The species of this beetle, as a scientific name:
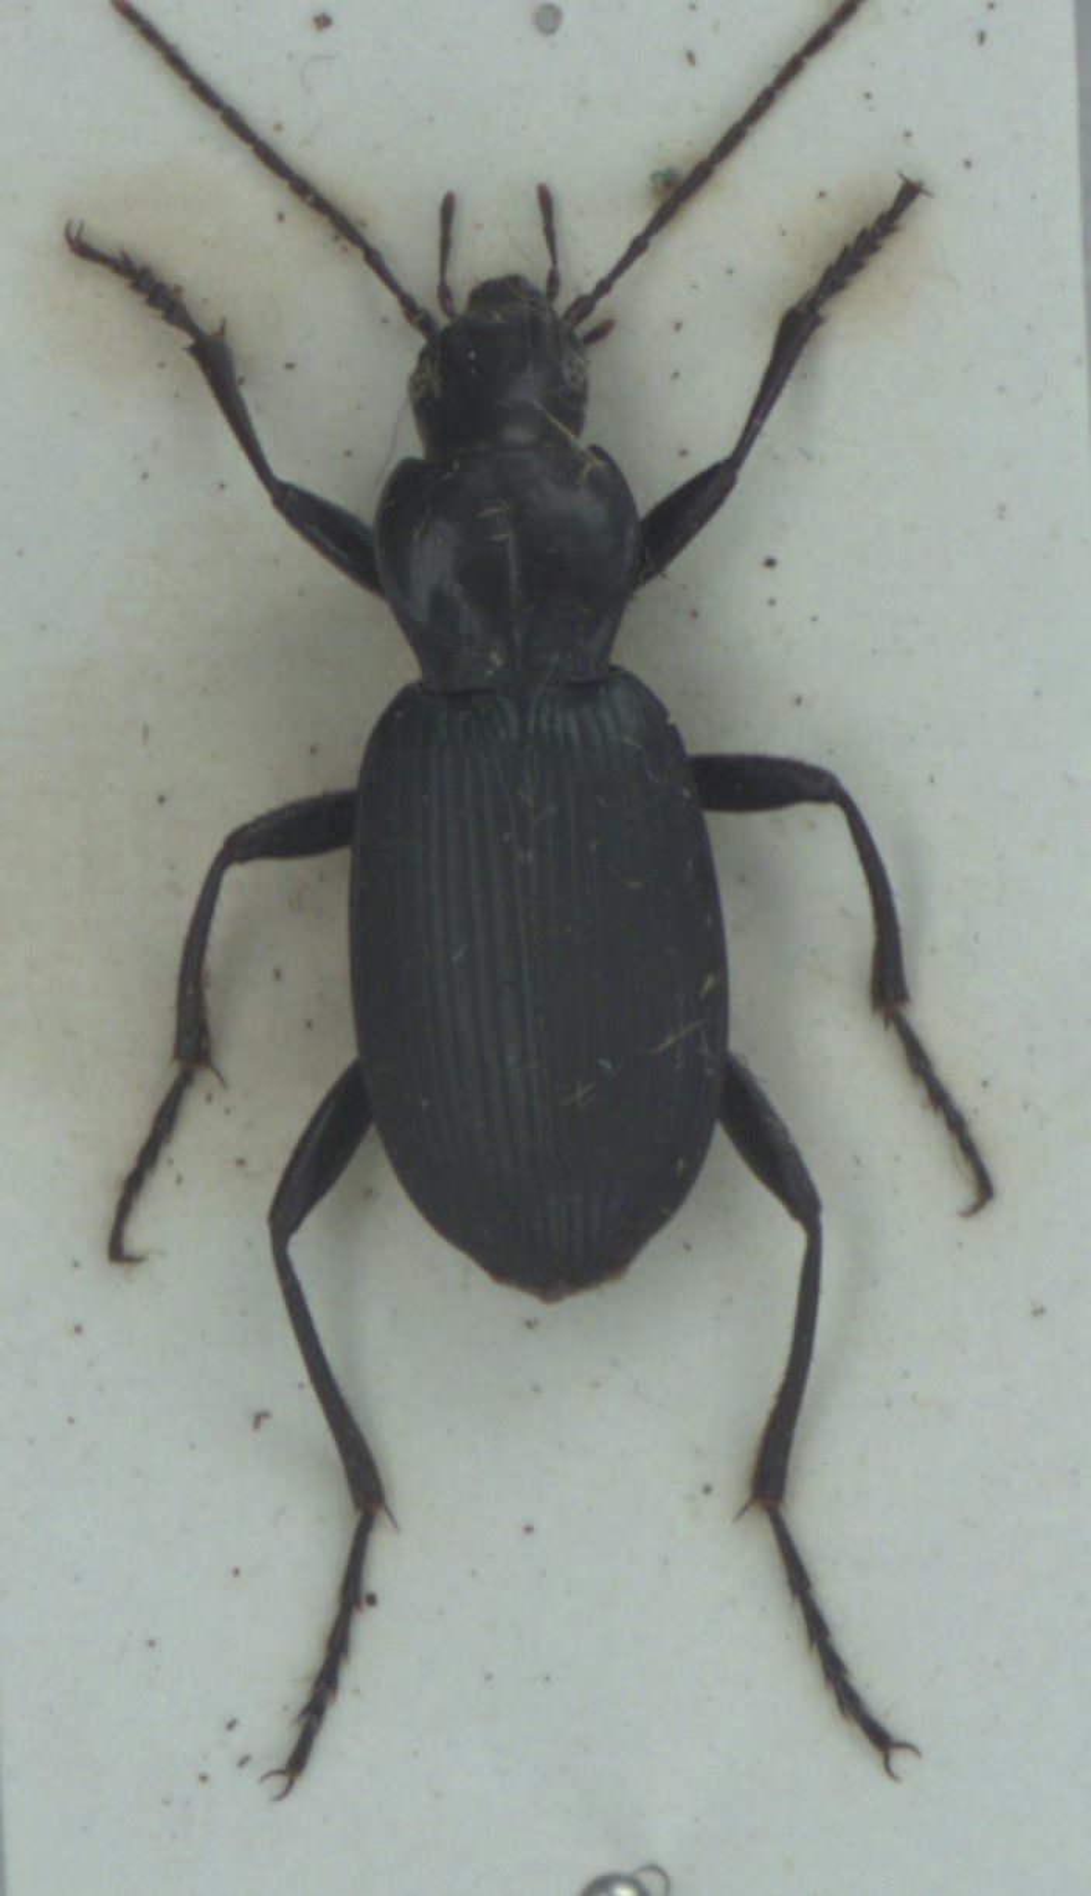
Laemostenus terricola
